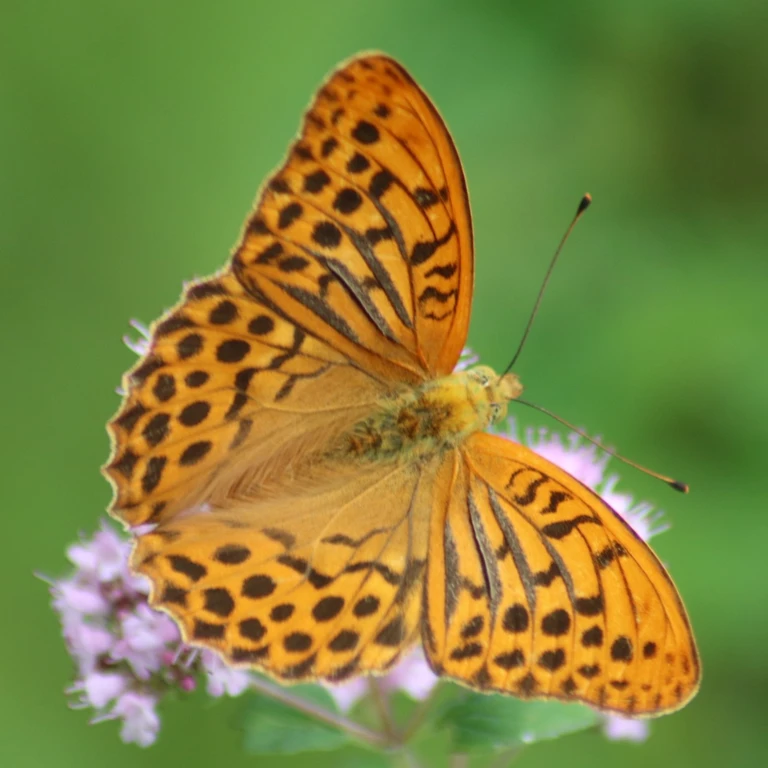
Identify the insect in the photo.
Argynnis paphia
